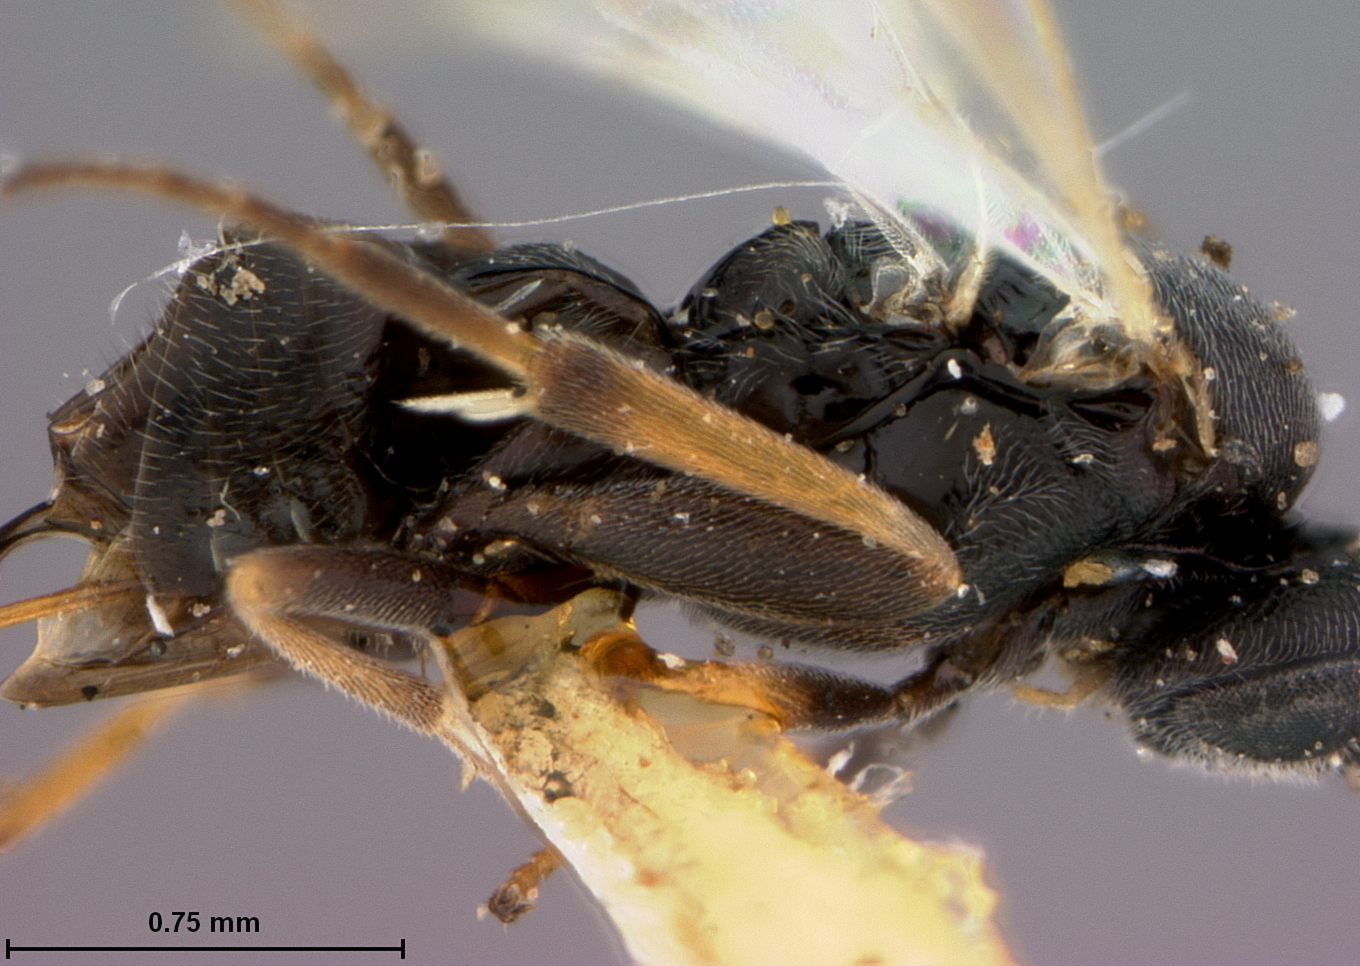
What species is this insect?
Apanteles isleyi
